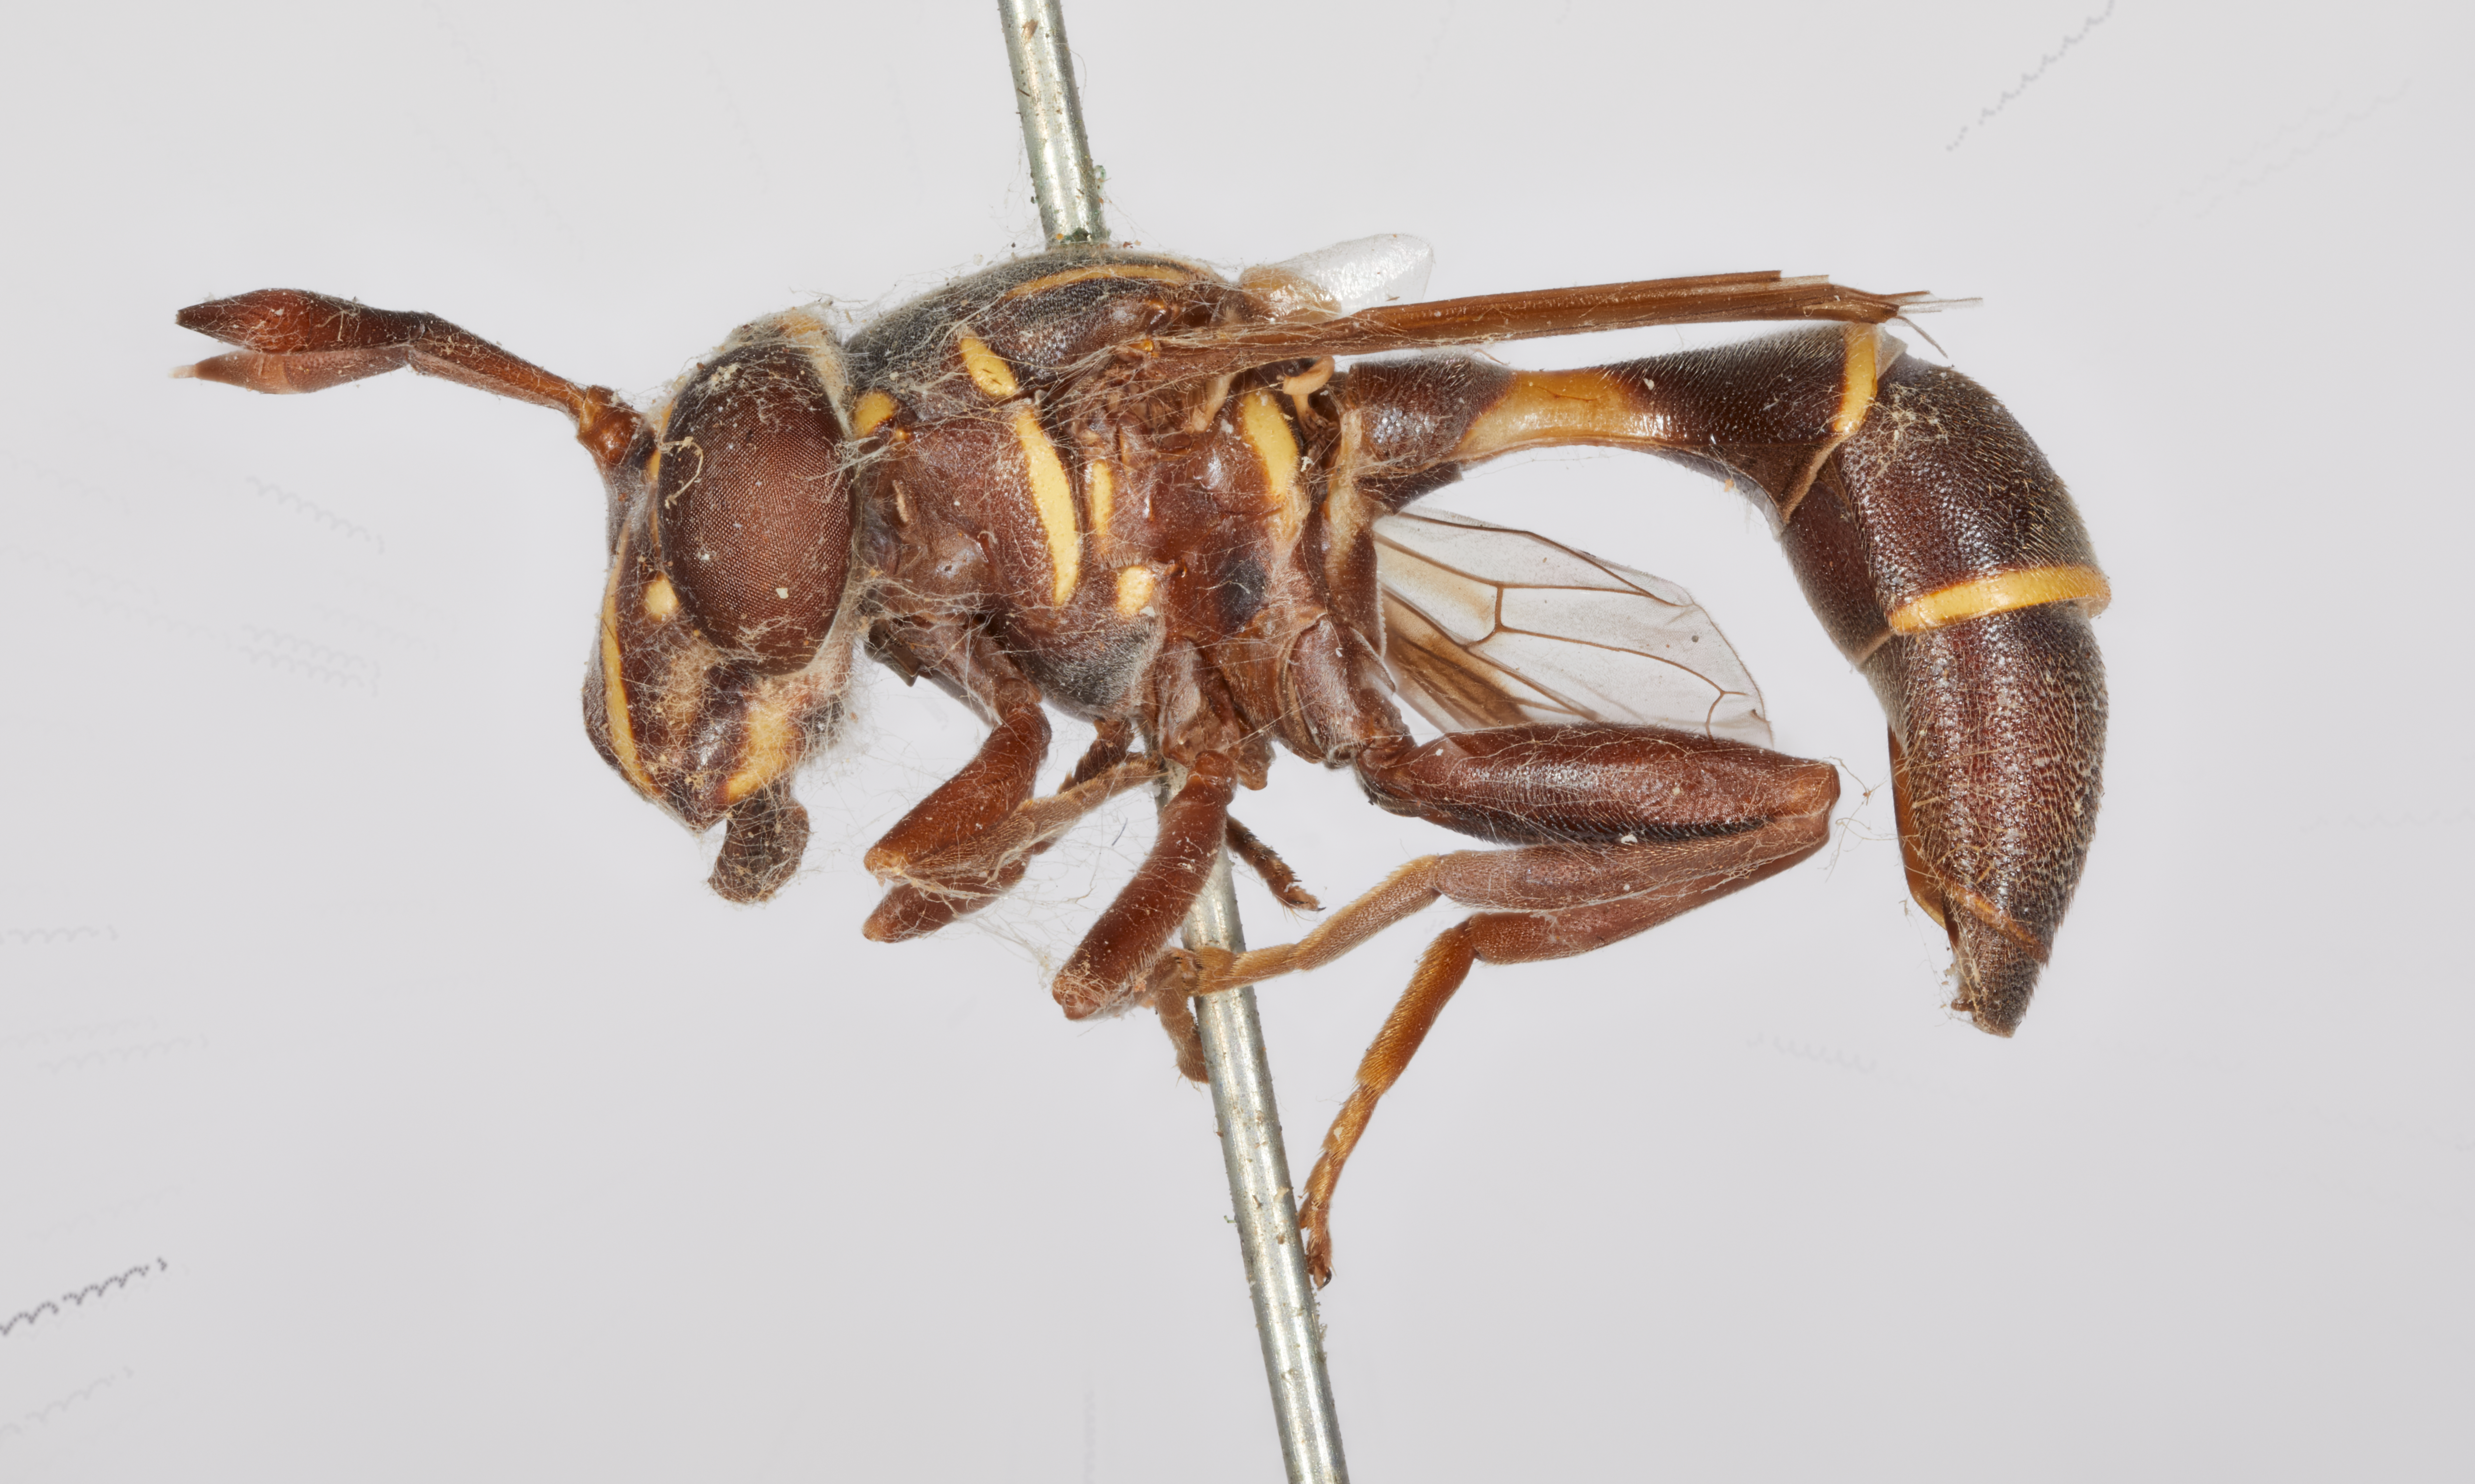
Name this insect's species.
Ceria scutellata
